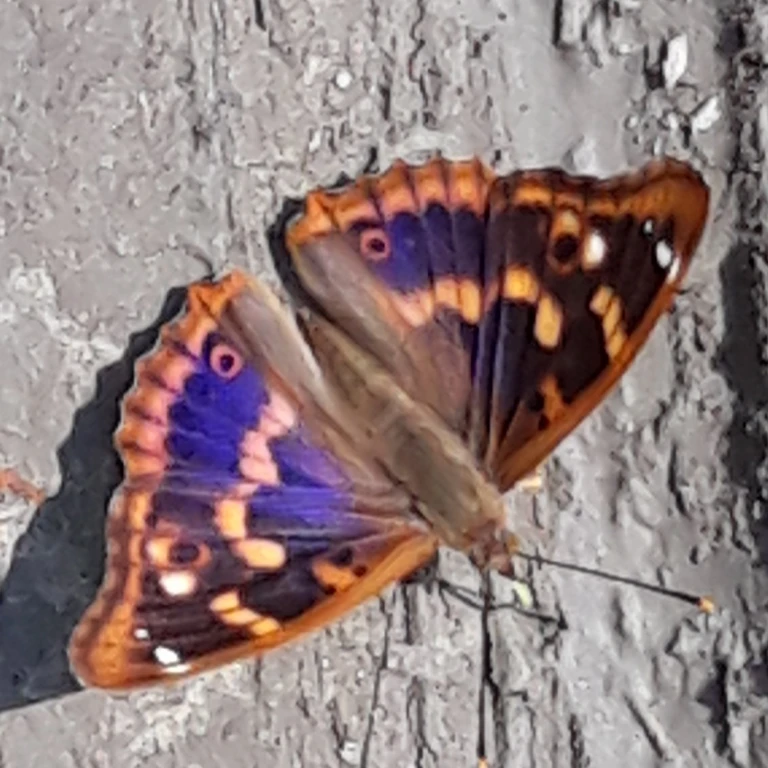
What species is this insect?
Apatura ilia
